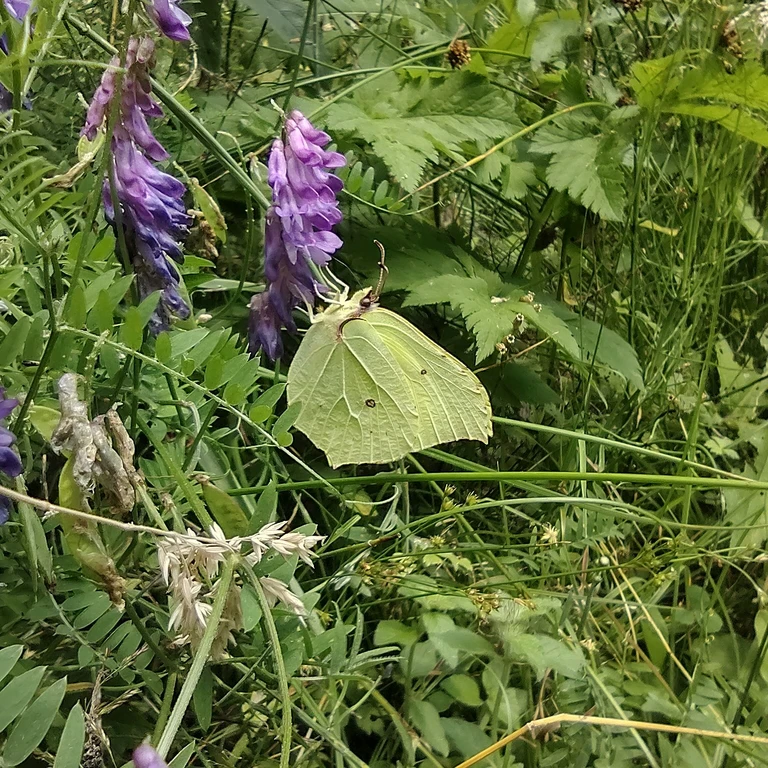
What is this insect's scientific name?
Gonepteryx rhamni
